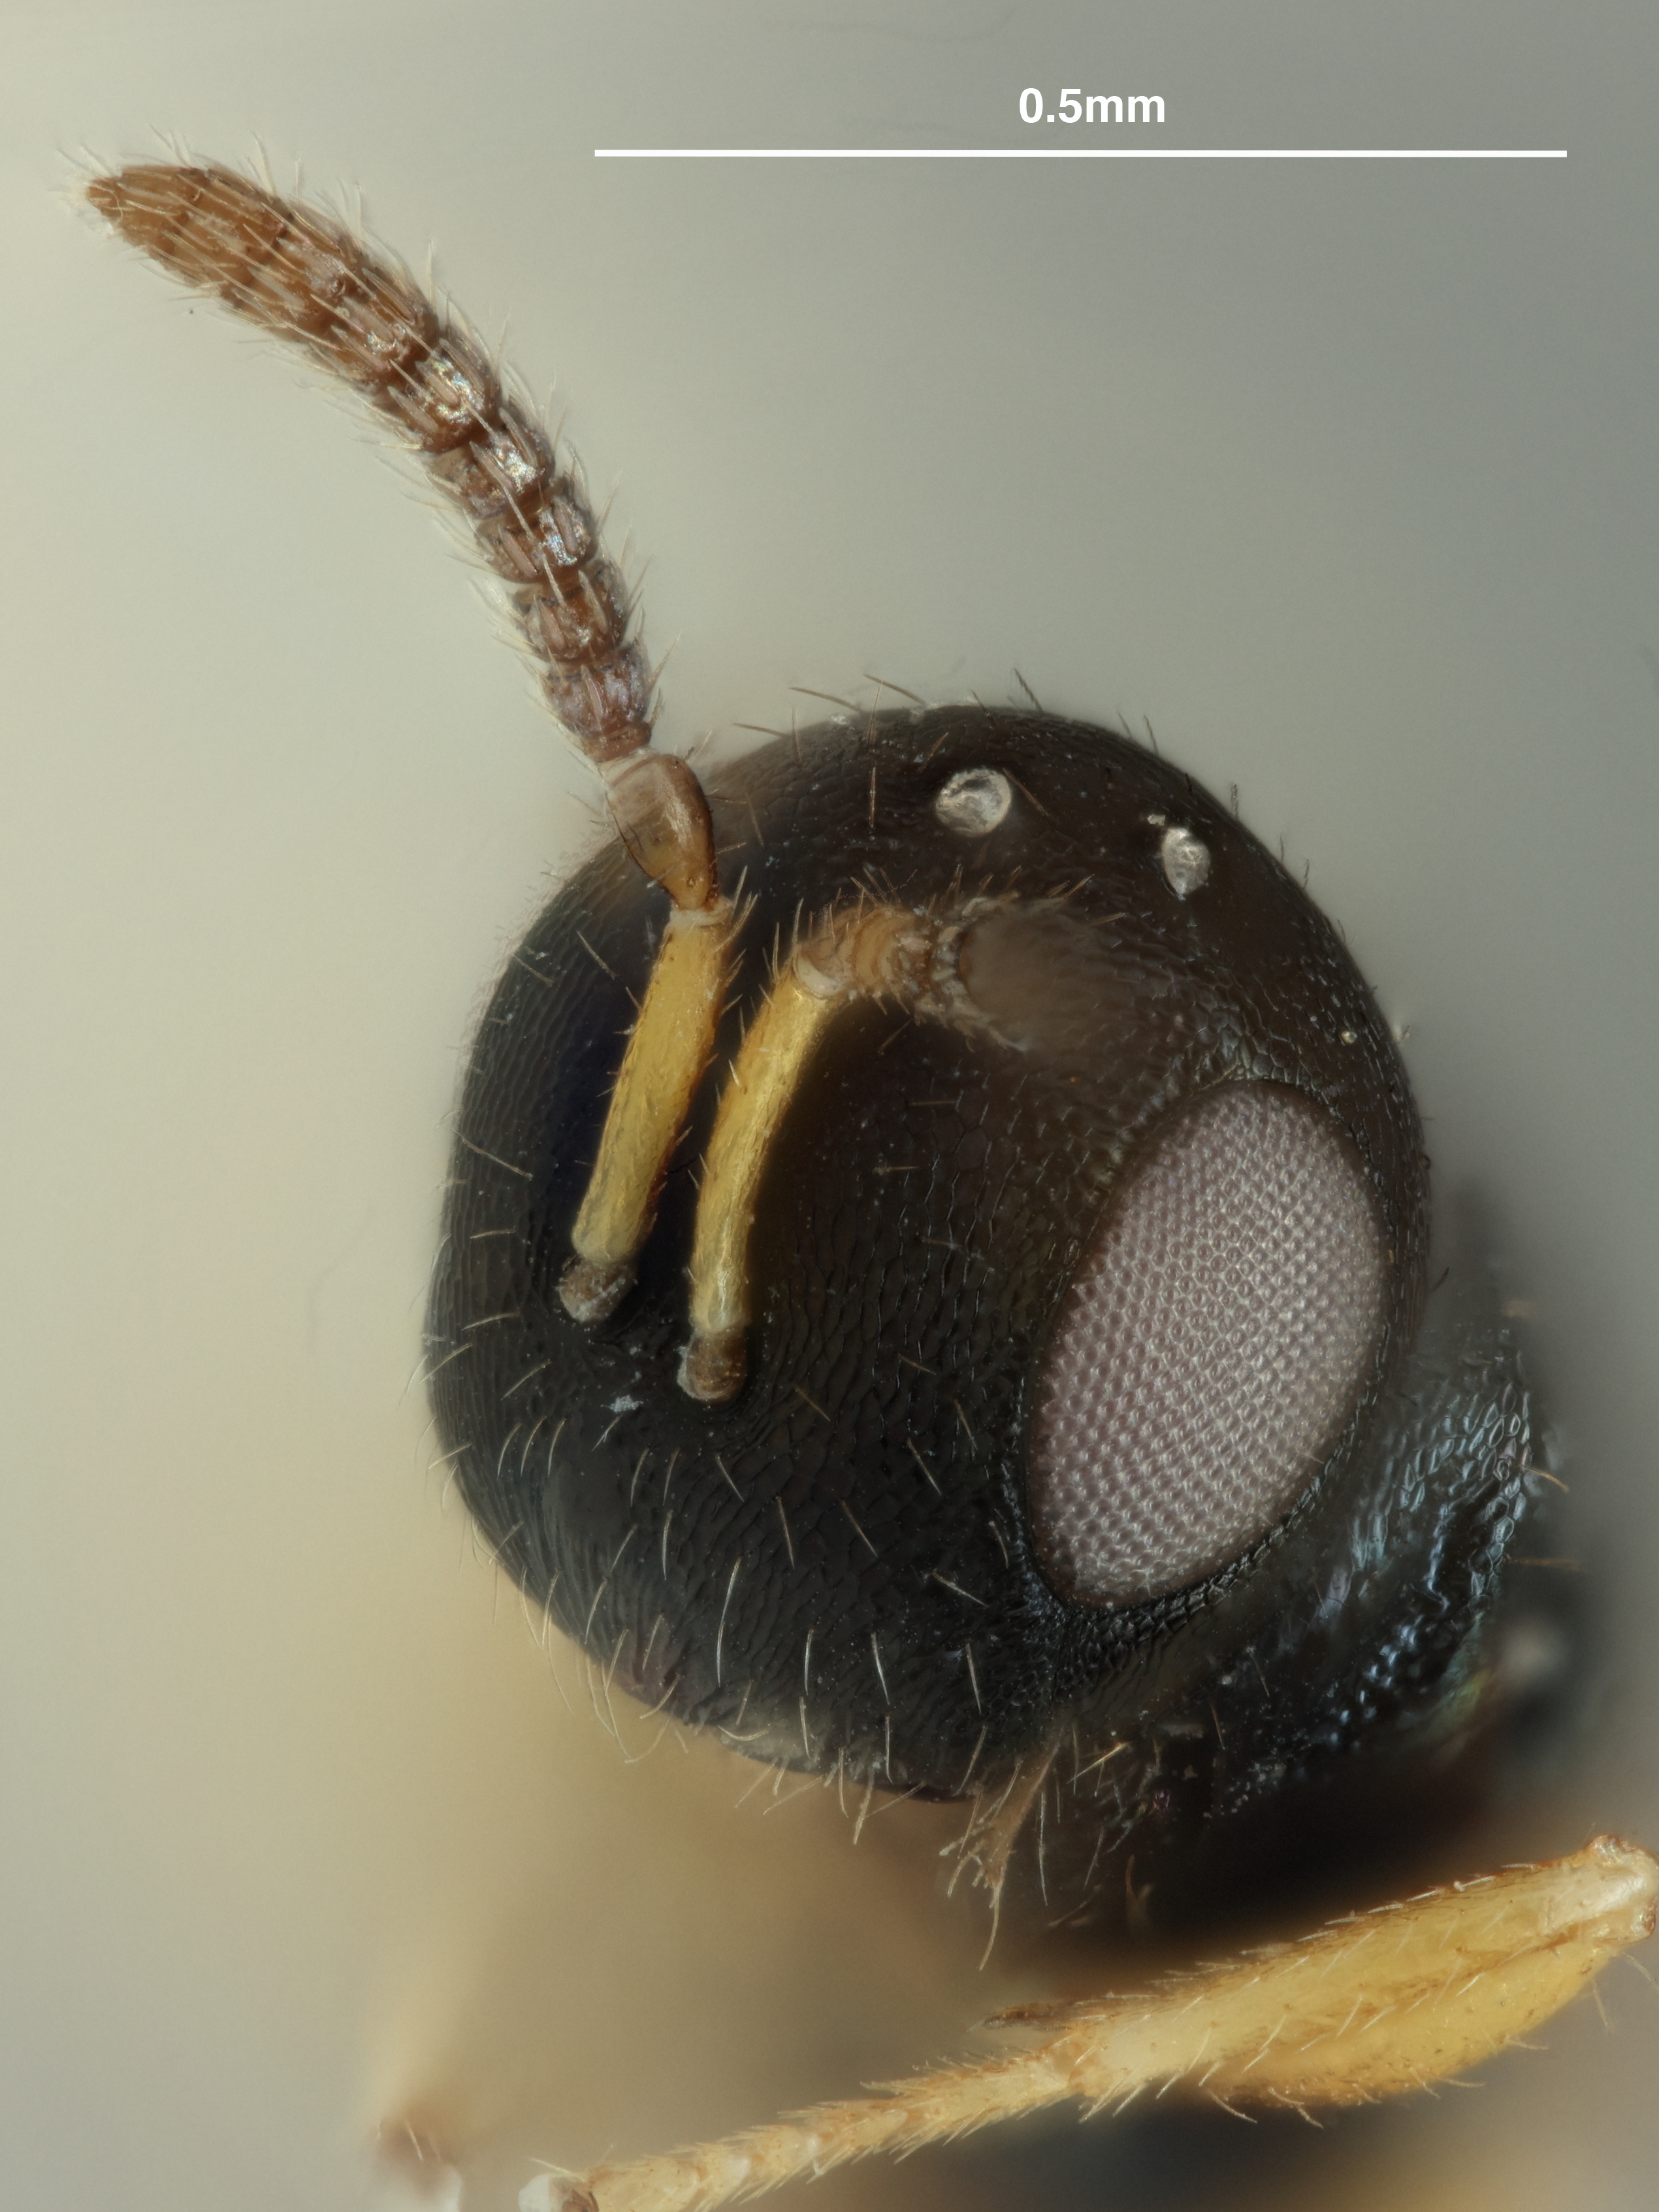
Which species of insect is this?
Gbelcia cordilurae
